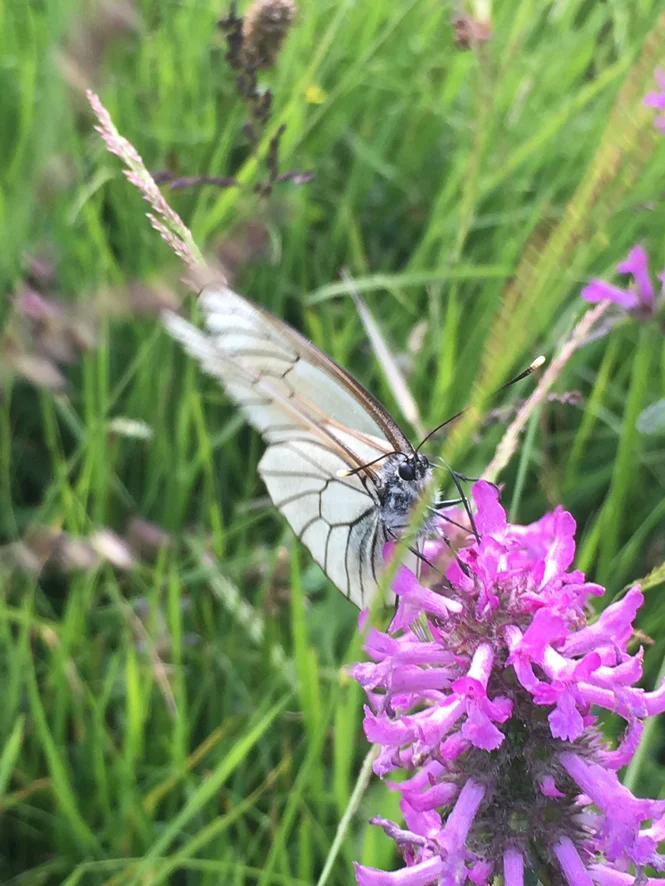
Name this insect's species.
Aporia crataegi
